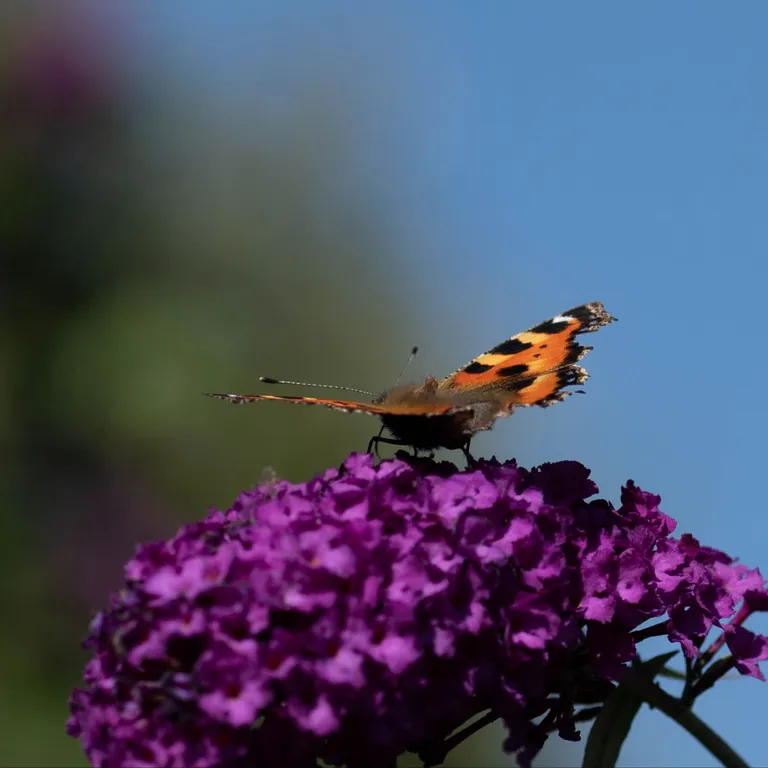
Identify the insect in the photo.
Aglais urticae
